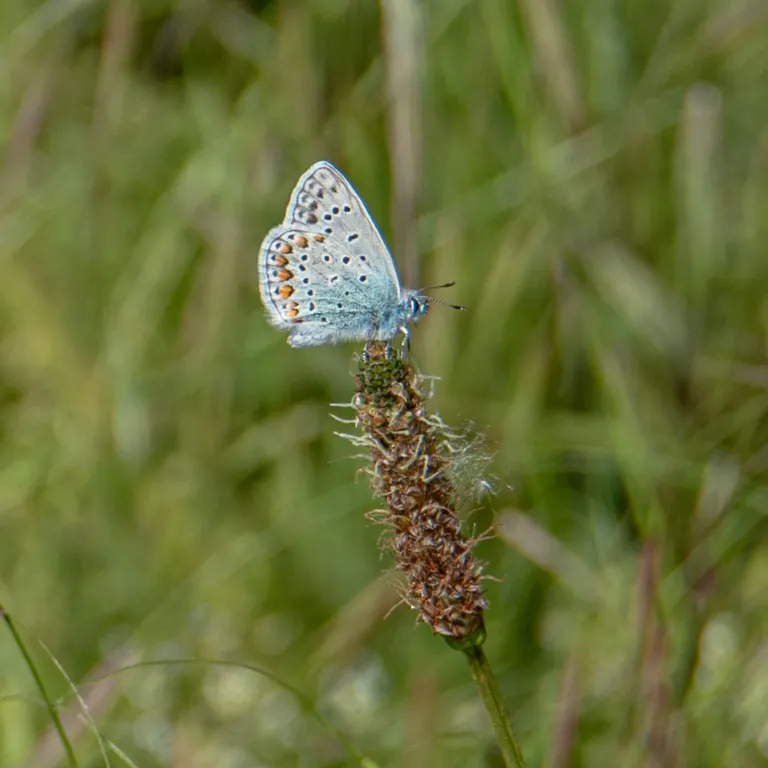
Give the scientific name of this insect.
Polyommatus icarus
